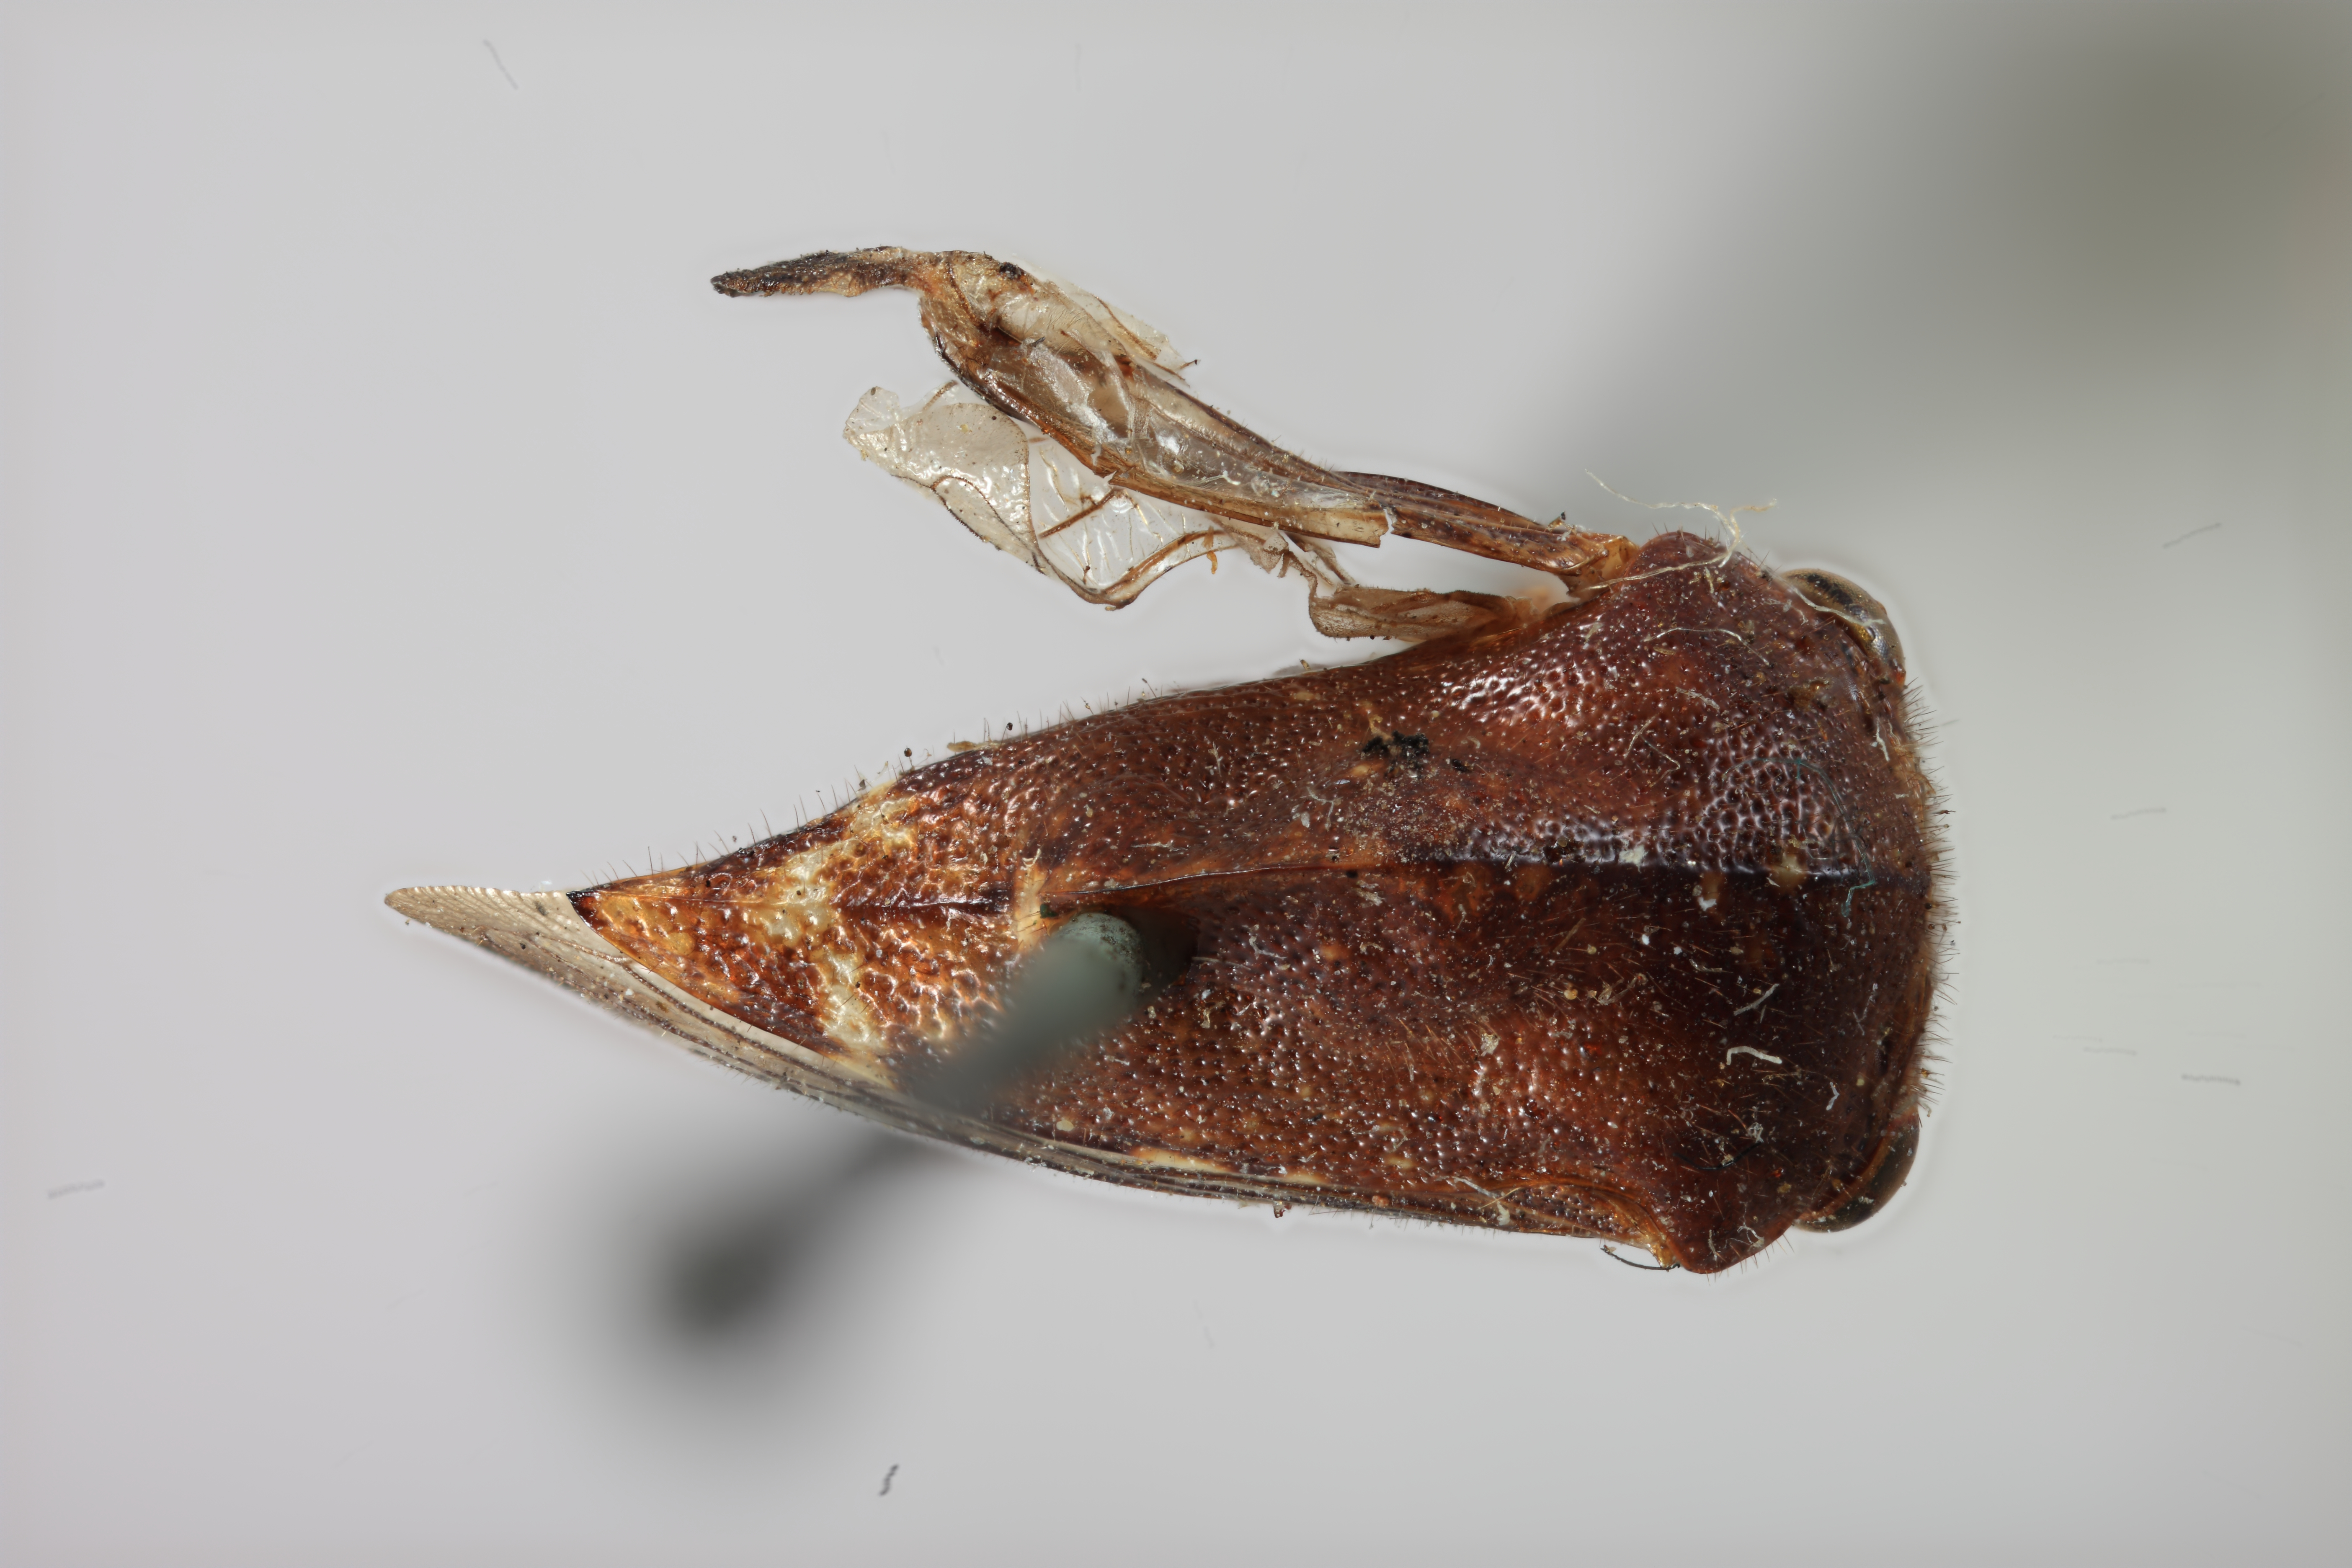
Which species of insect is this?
Telamona compacta
